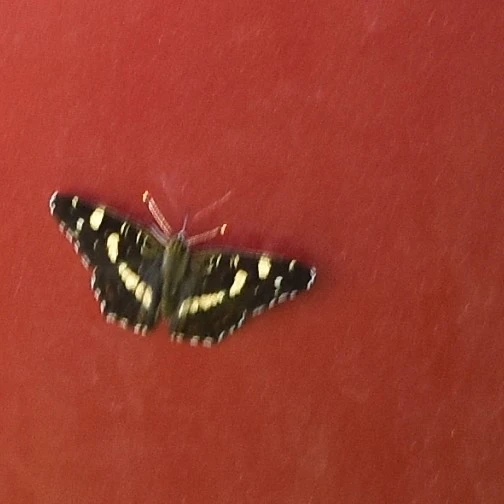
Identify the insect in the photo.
Araschnia levana
